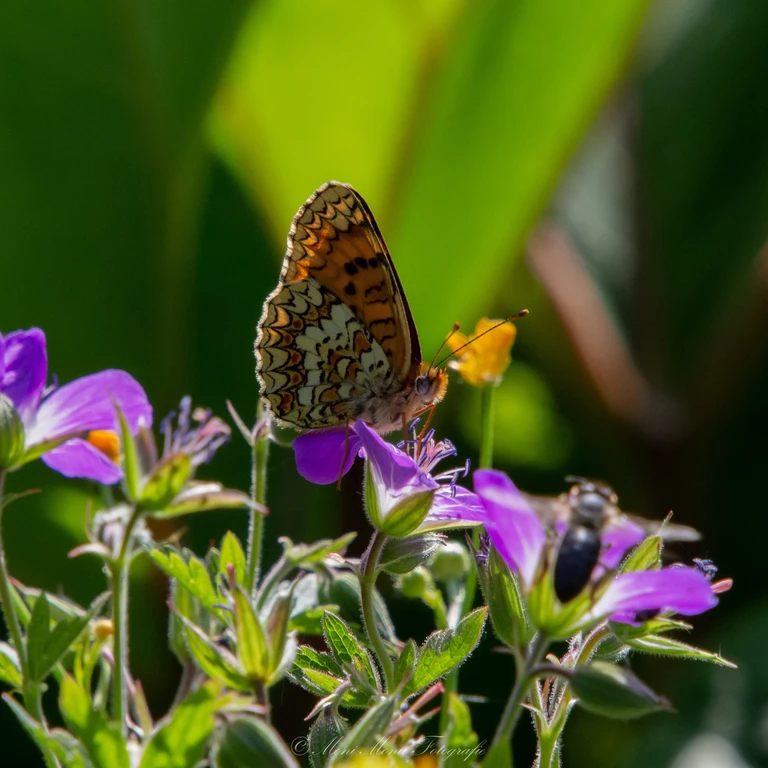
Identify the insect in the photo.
Melitaea phoebe
